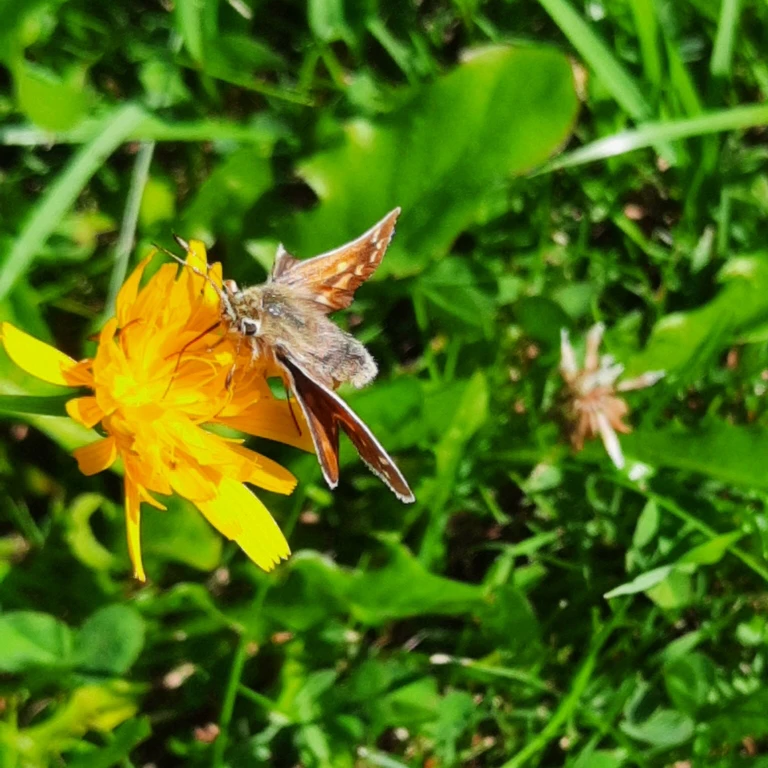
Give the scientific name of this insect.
Hesperia comma
